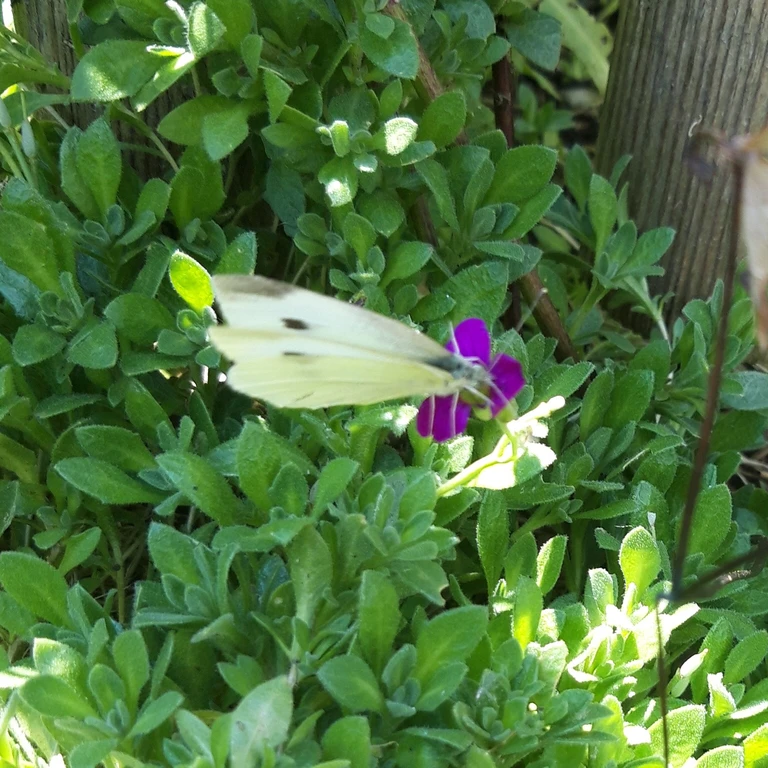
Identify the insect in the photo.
Pieris rapae
